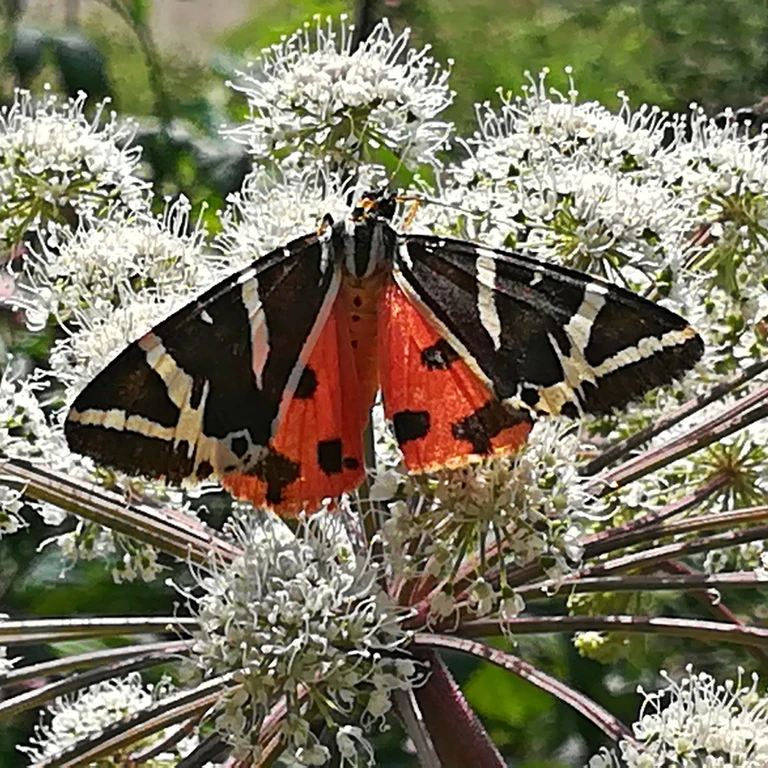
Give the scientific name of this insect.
Euplagia quadripunctaria
